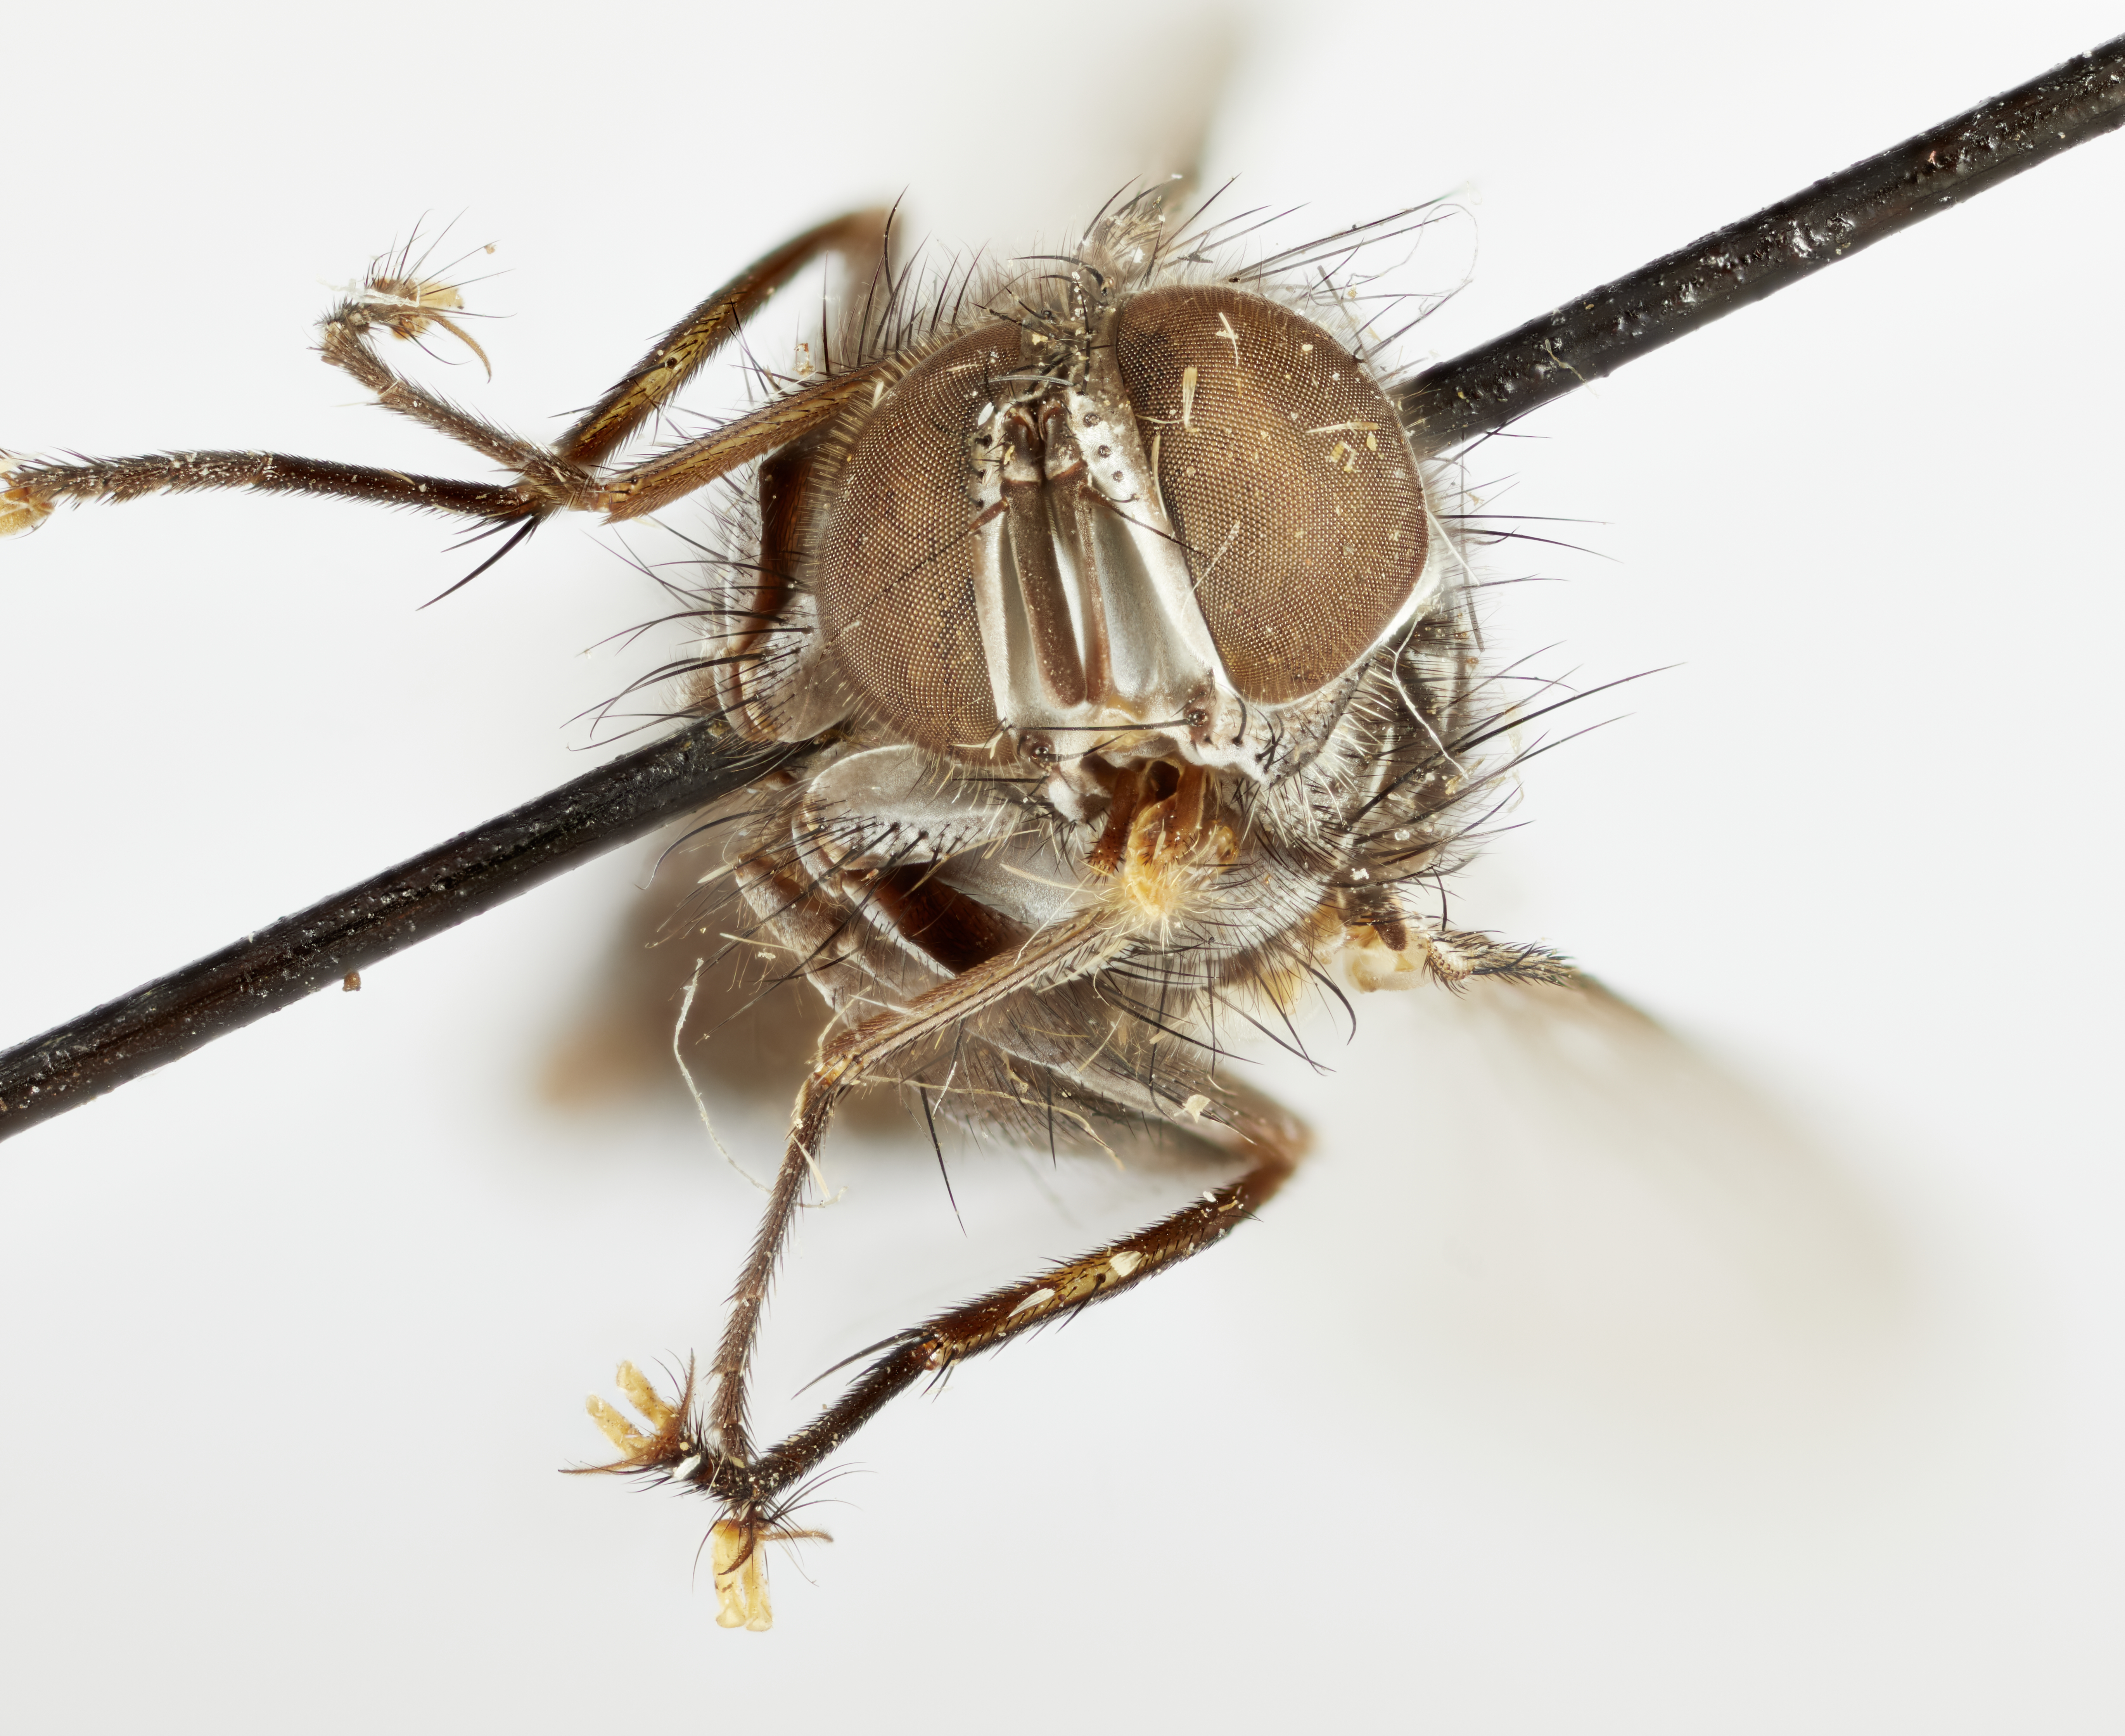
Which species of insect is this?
Zenillia virilis
